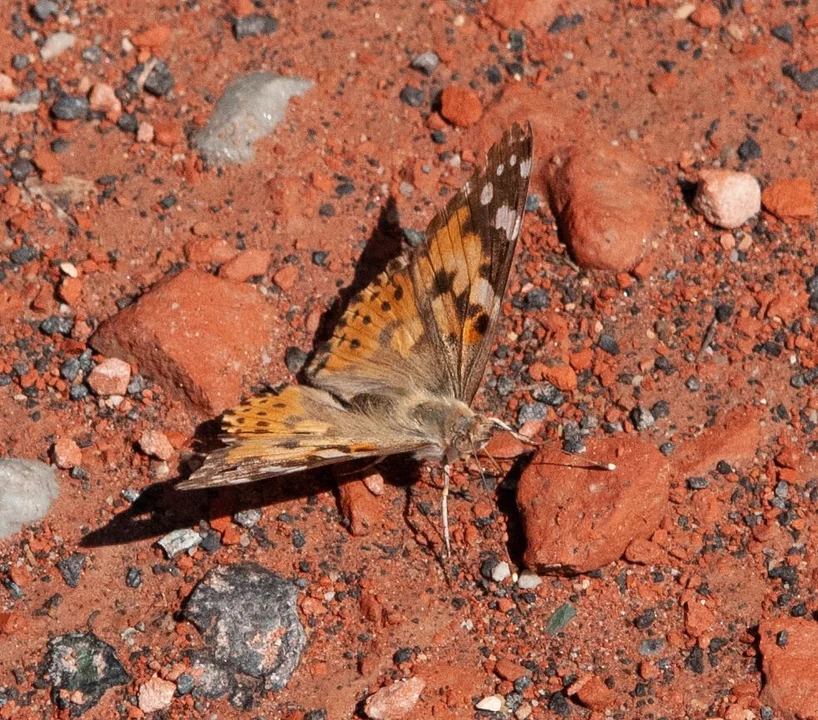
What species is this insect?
Vanessa cardui
